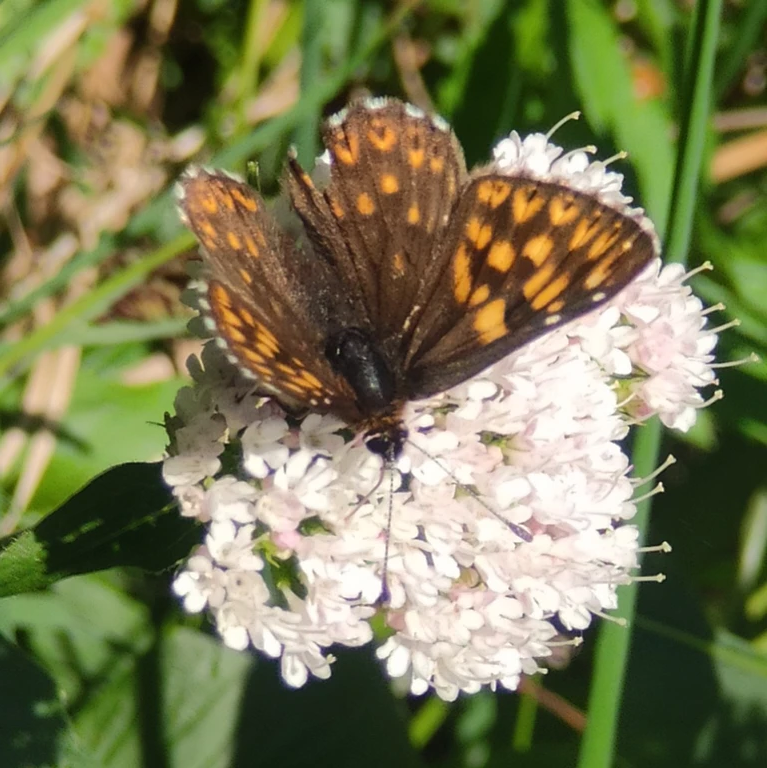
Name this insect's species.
Hamearis lucina
